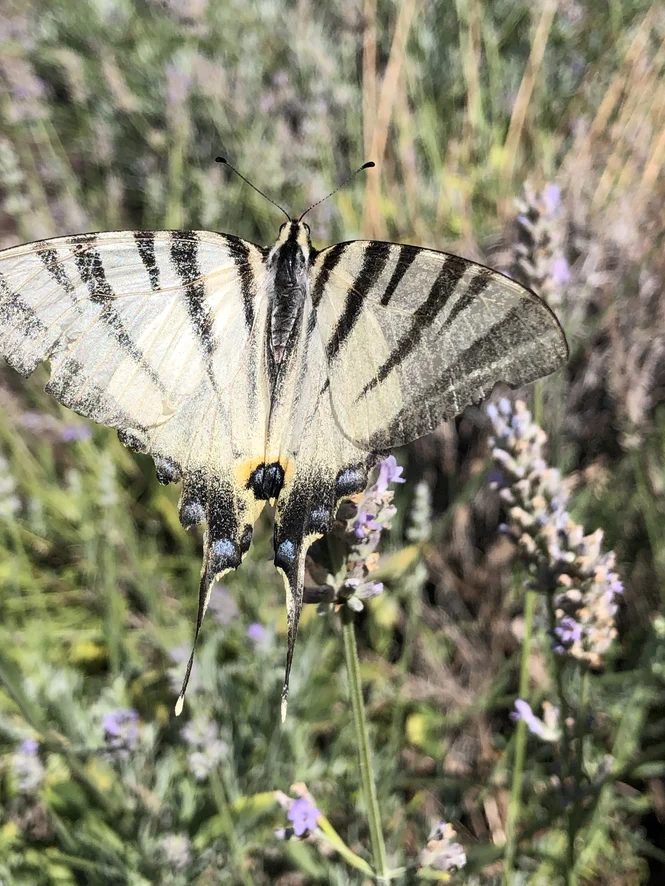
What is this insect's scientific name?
Iphiclides podalirius
